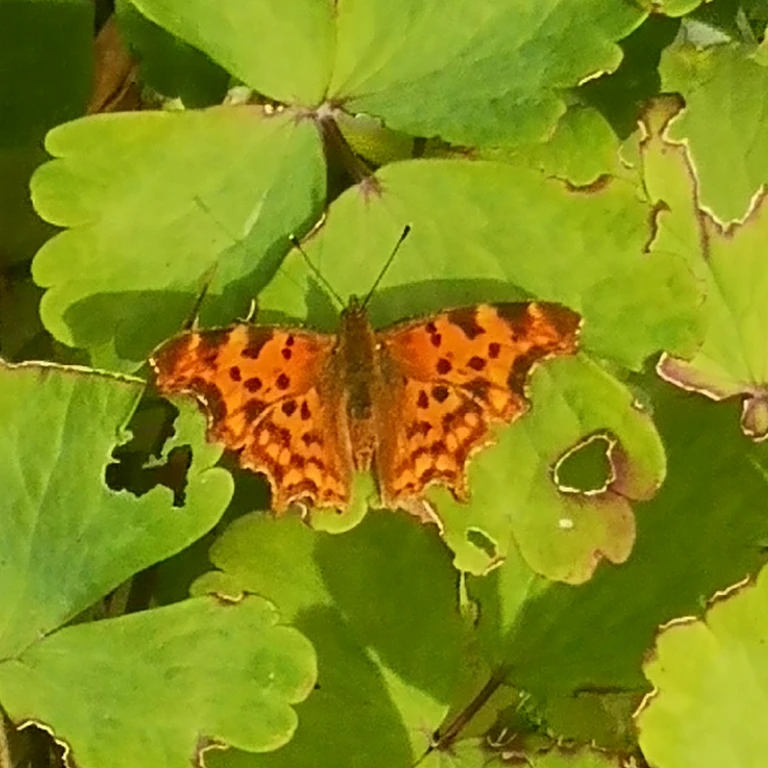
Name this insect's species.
Polygonia c-album
